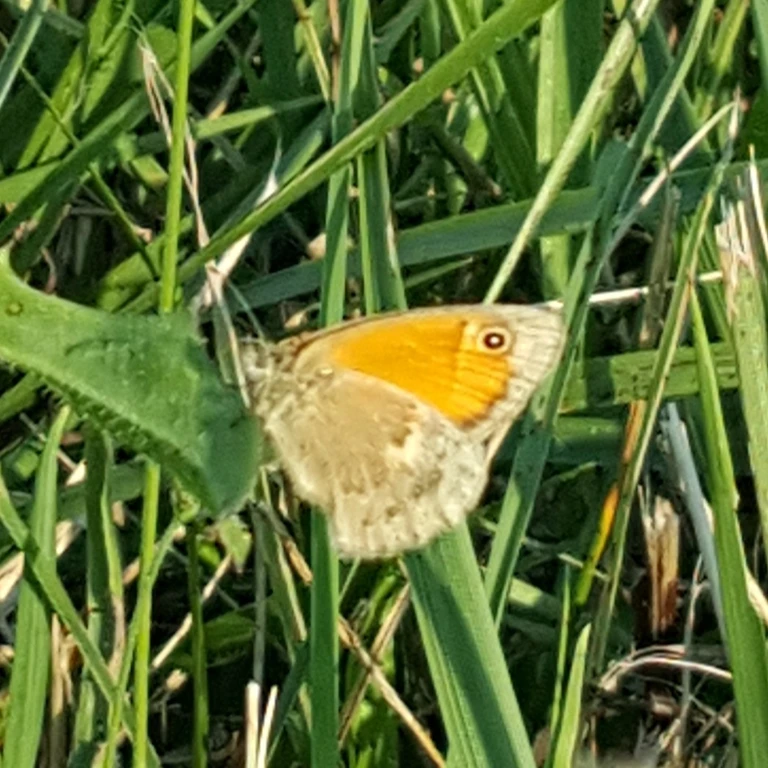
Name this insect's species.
Coenonympha pamphilus
